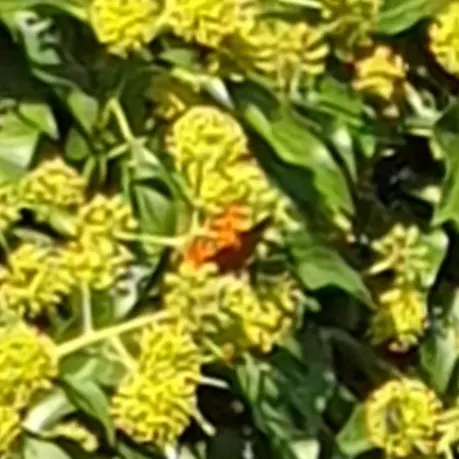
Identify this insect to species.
Polygonia c-album
